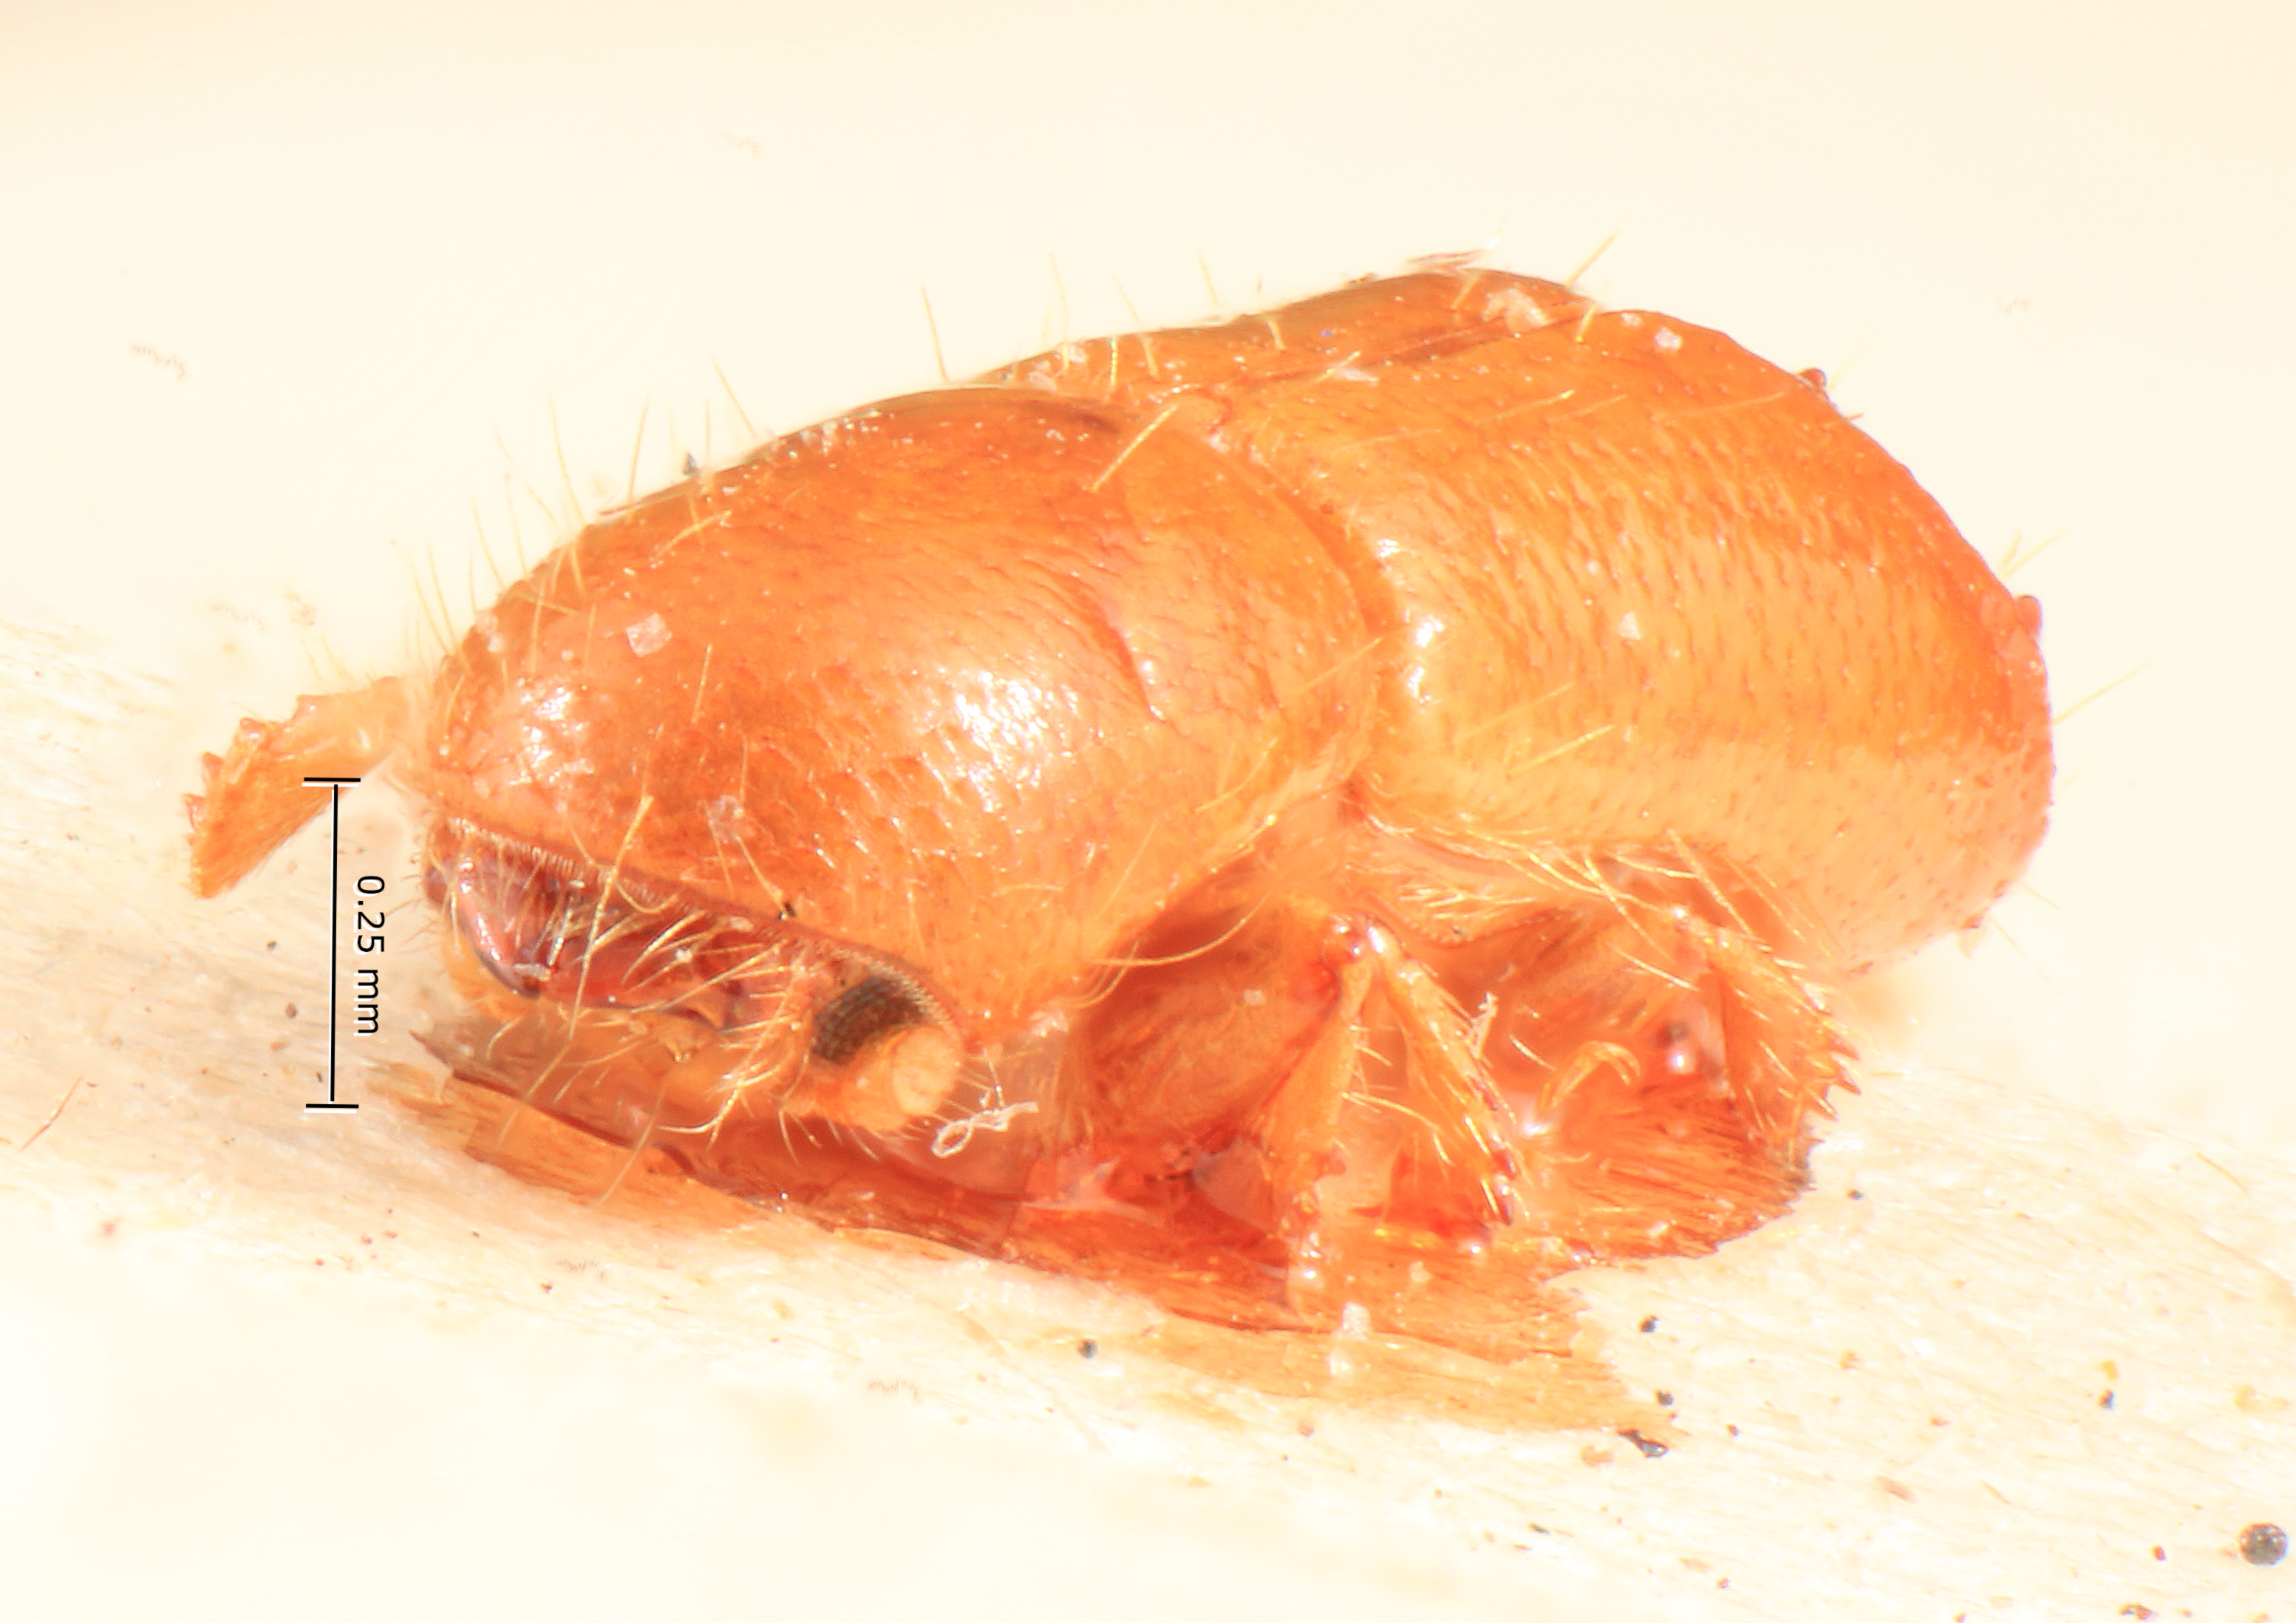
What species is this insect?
Xyleborus cylindromorphus
